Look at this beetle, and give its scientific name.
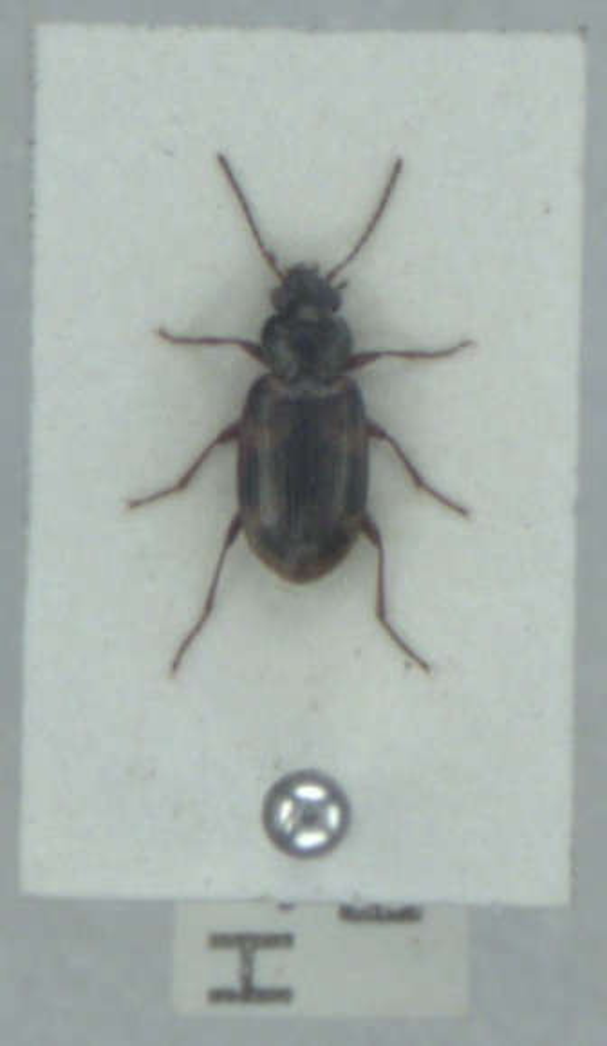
Bembidion varium
